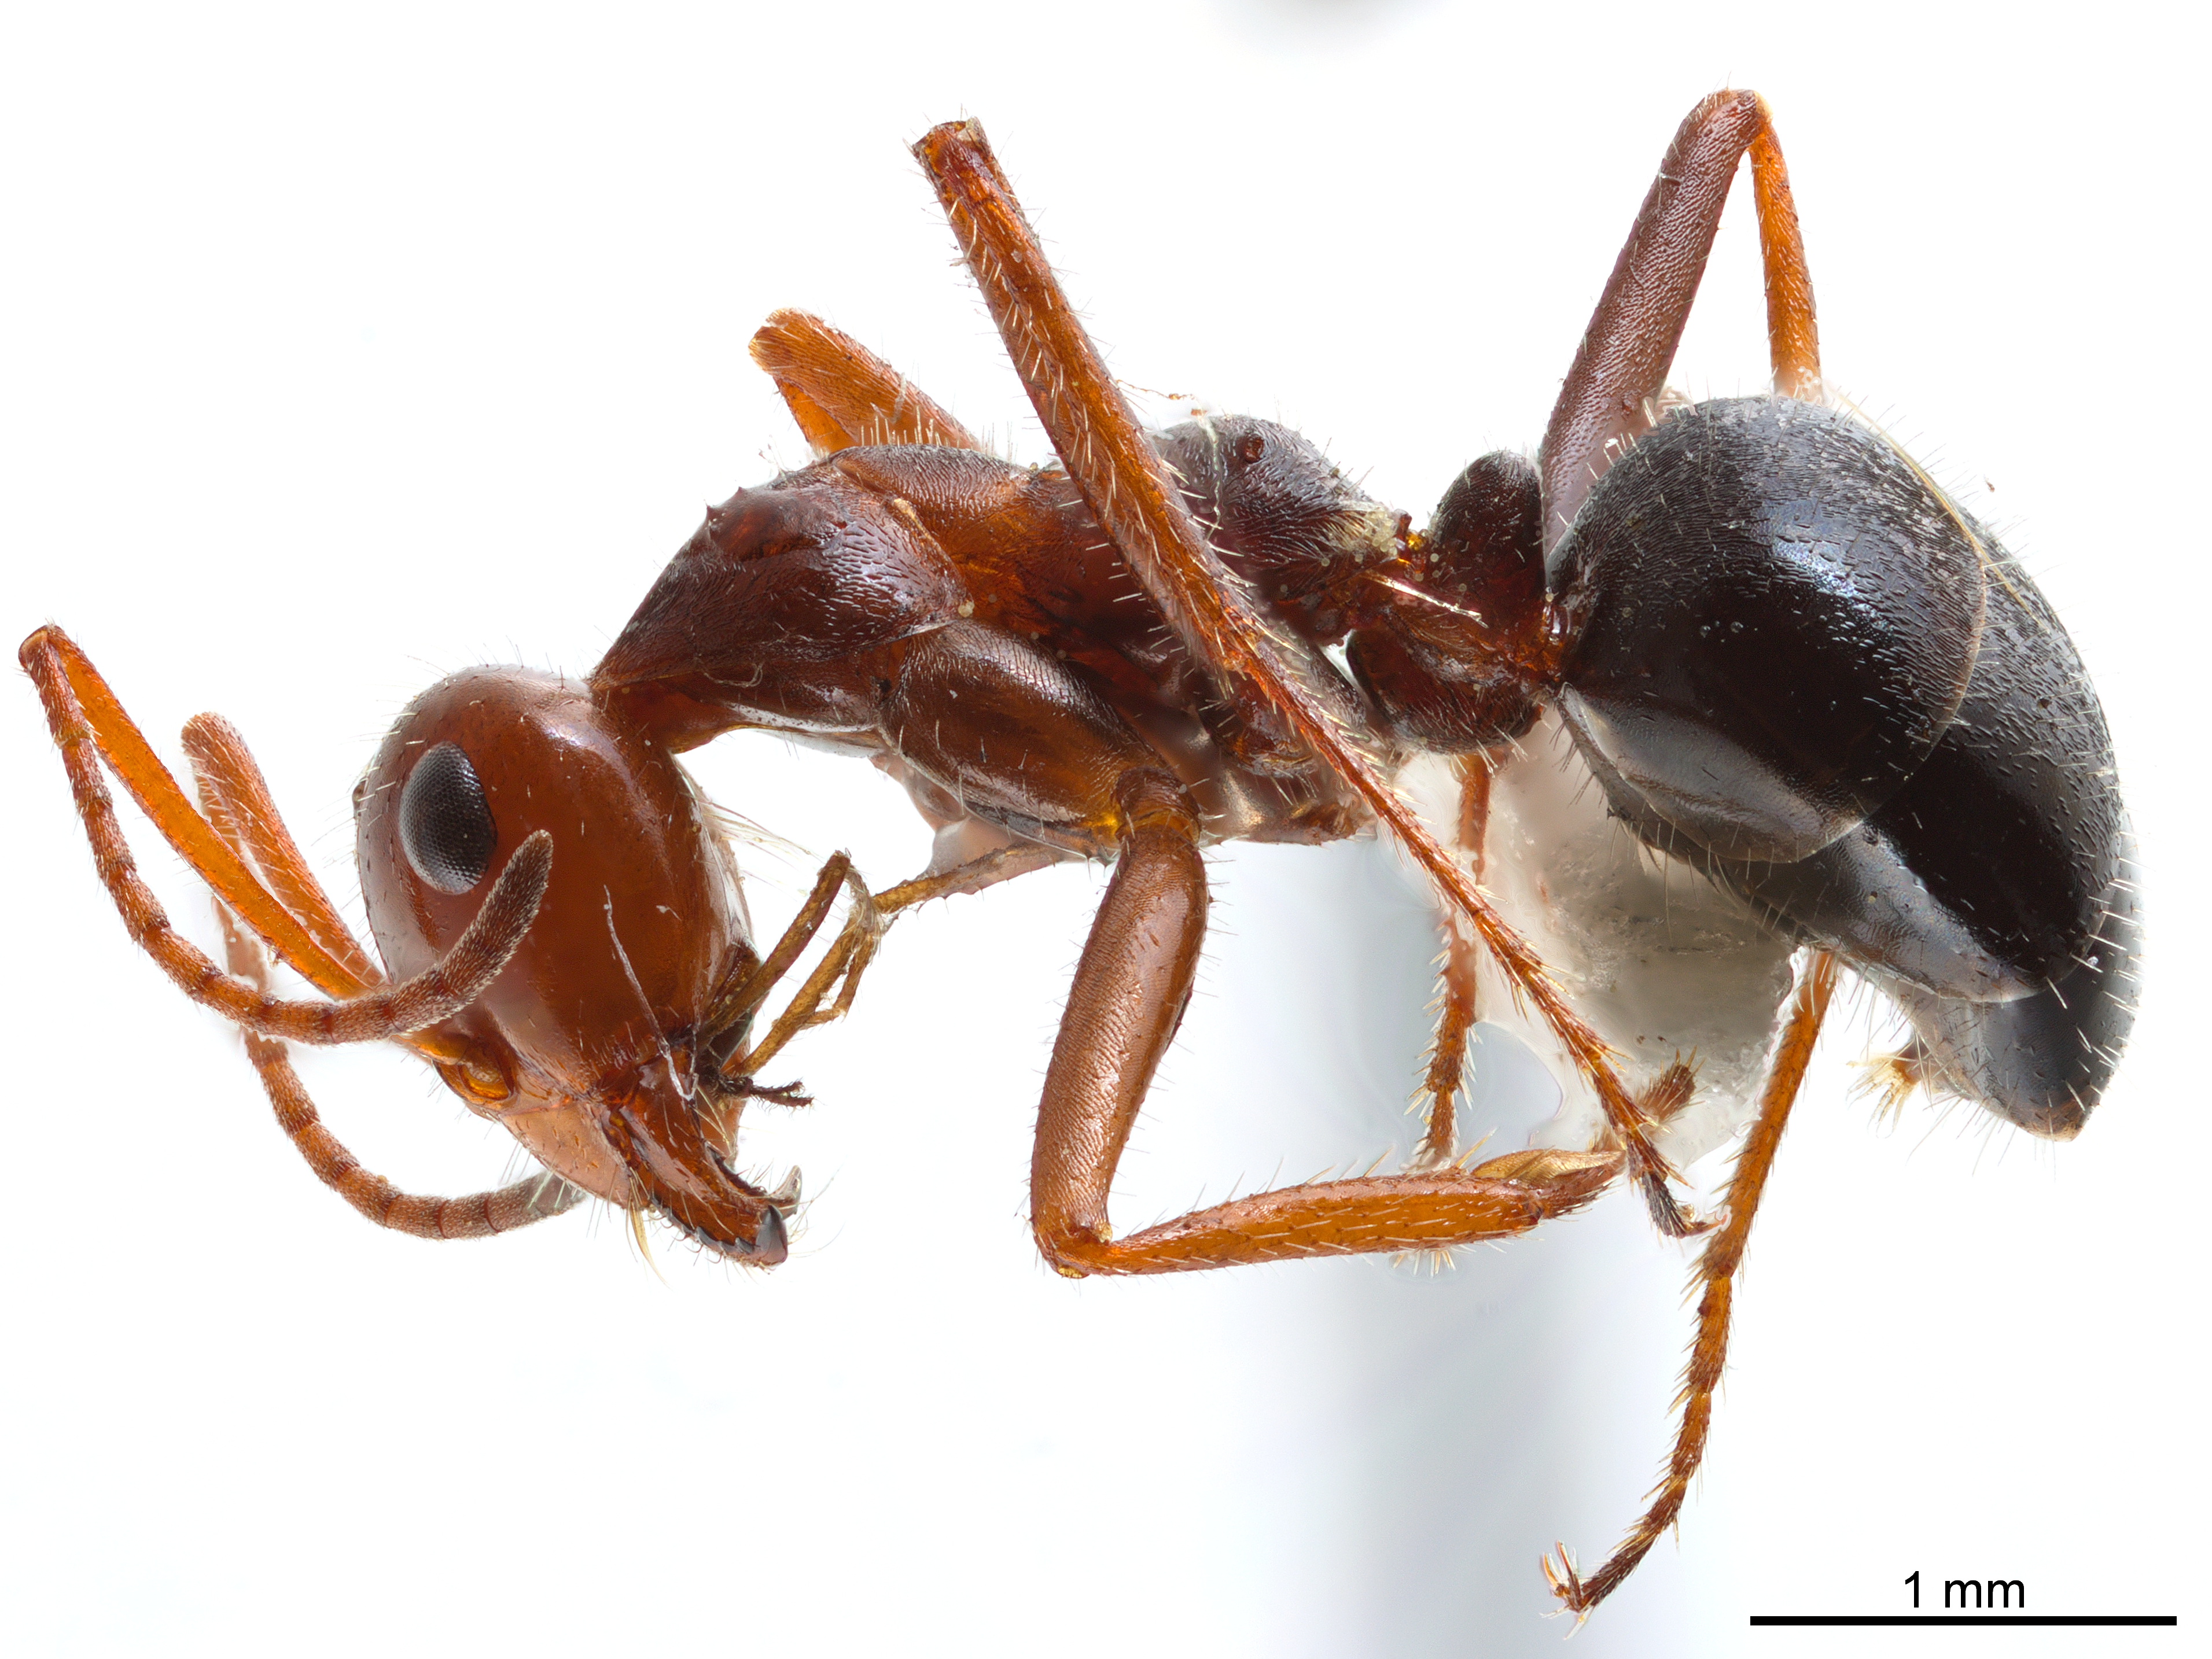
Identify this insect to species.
Myrmecocystus mimicus
